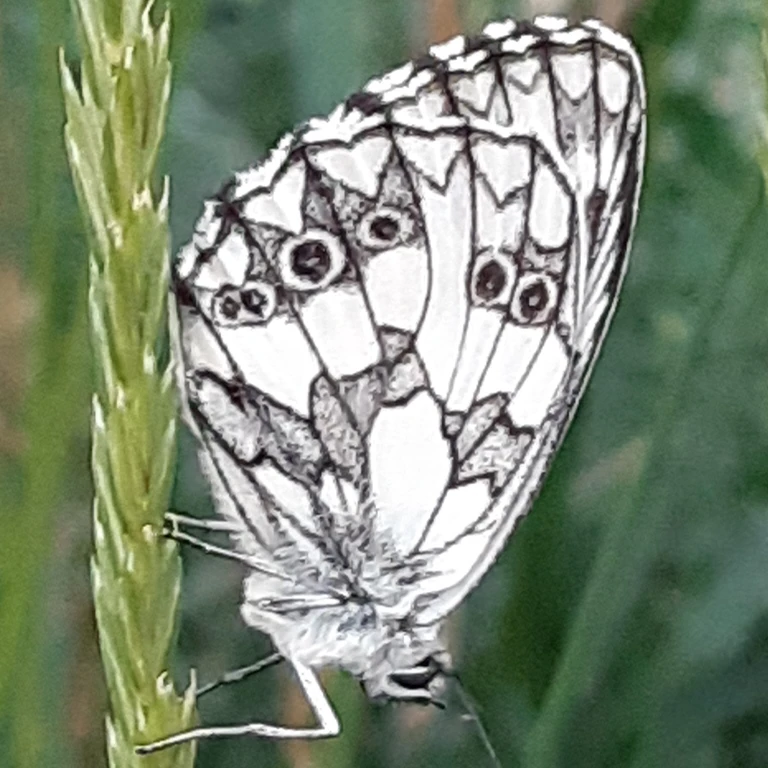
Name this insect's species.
Melanargia galathea
